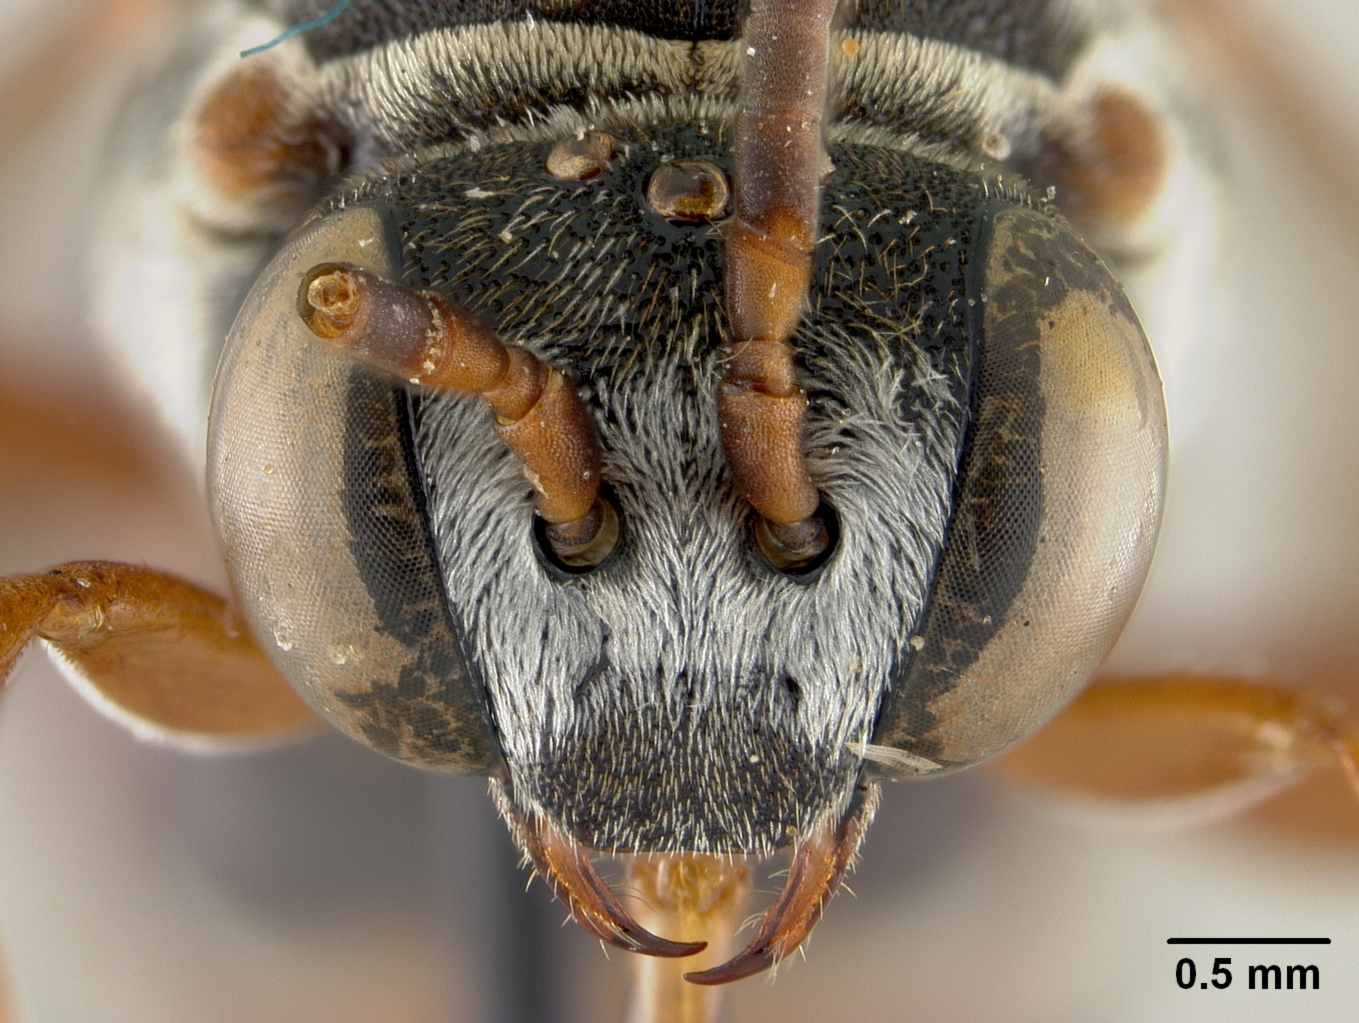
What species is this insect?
Epeolus vernalis
